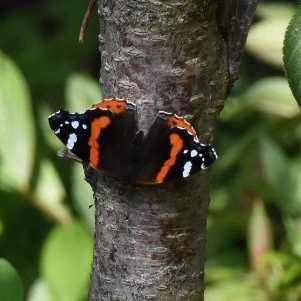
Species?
Vanessa atalanta
